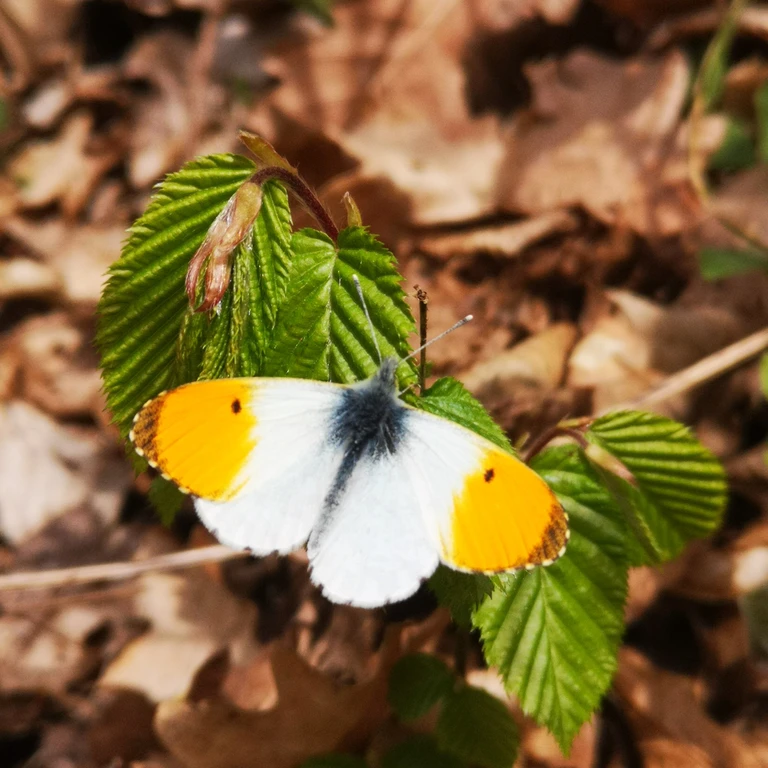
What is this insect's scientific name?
Anthocharis cardamines
